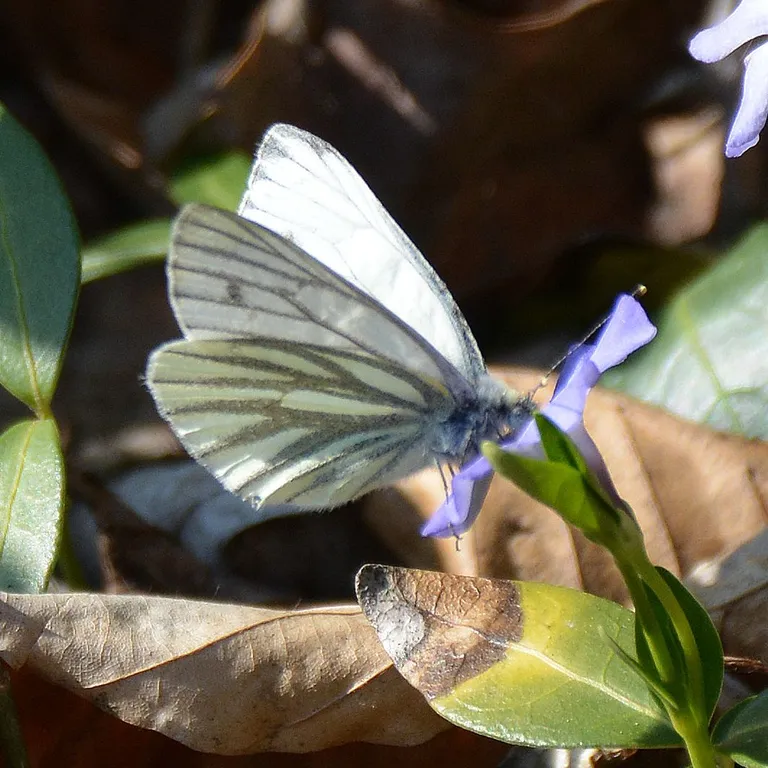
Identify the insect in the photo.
Pieris napi
